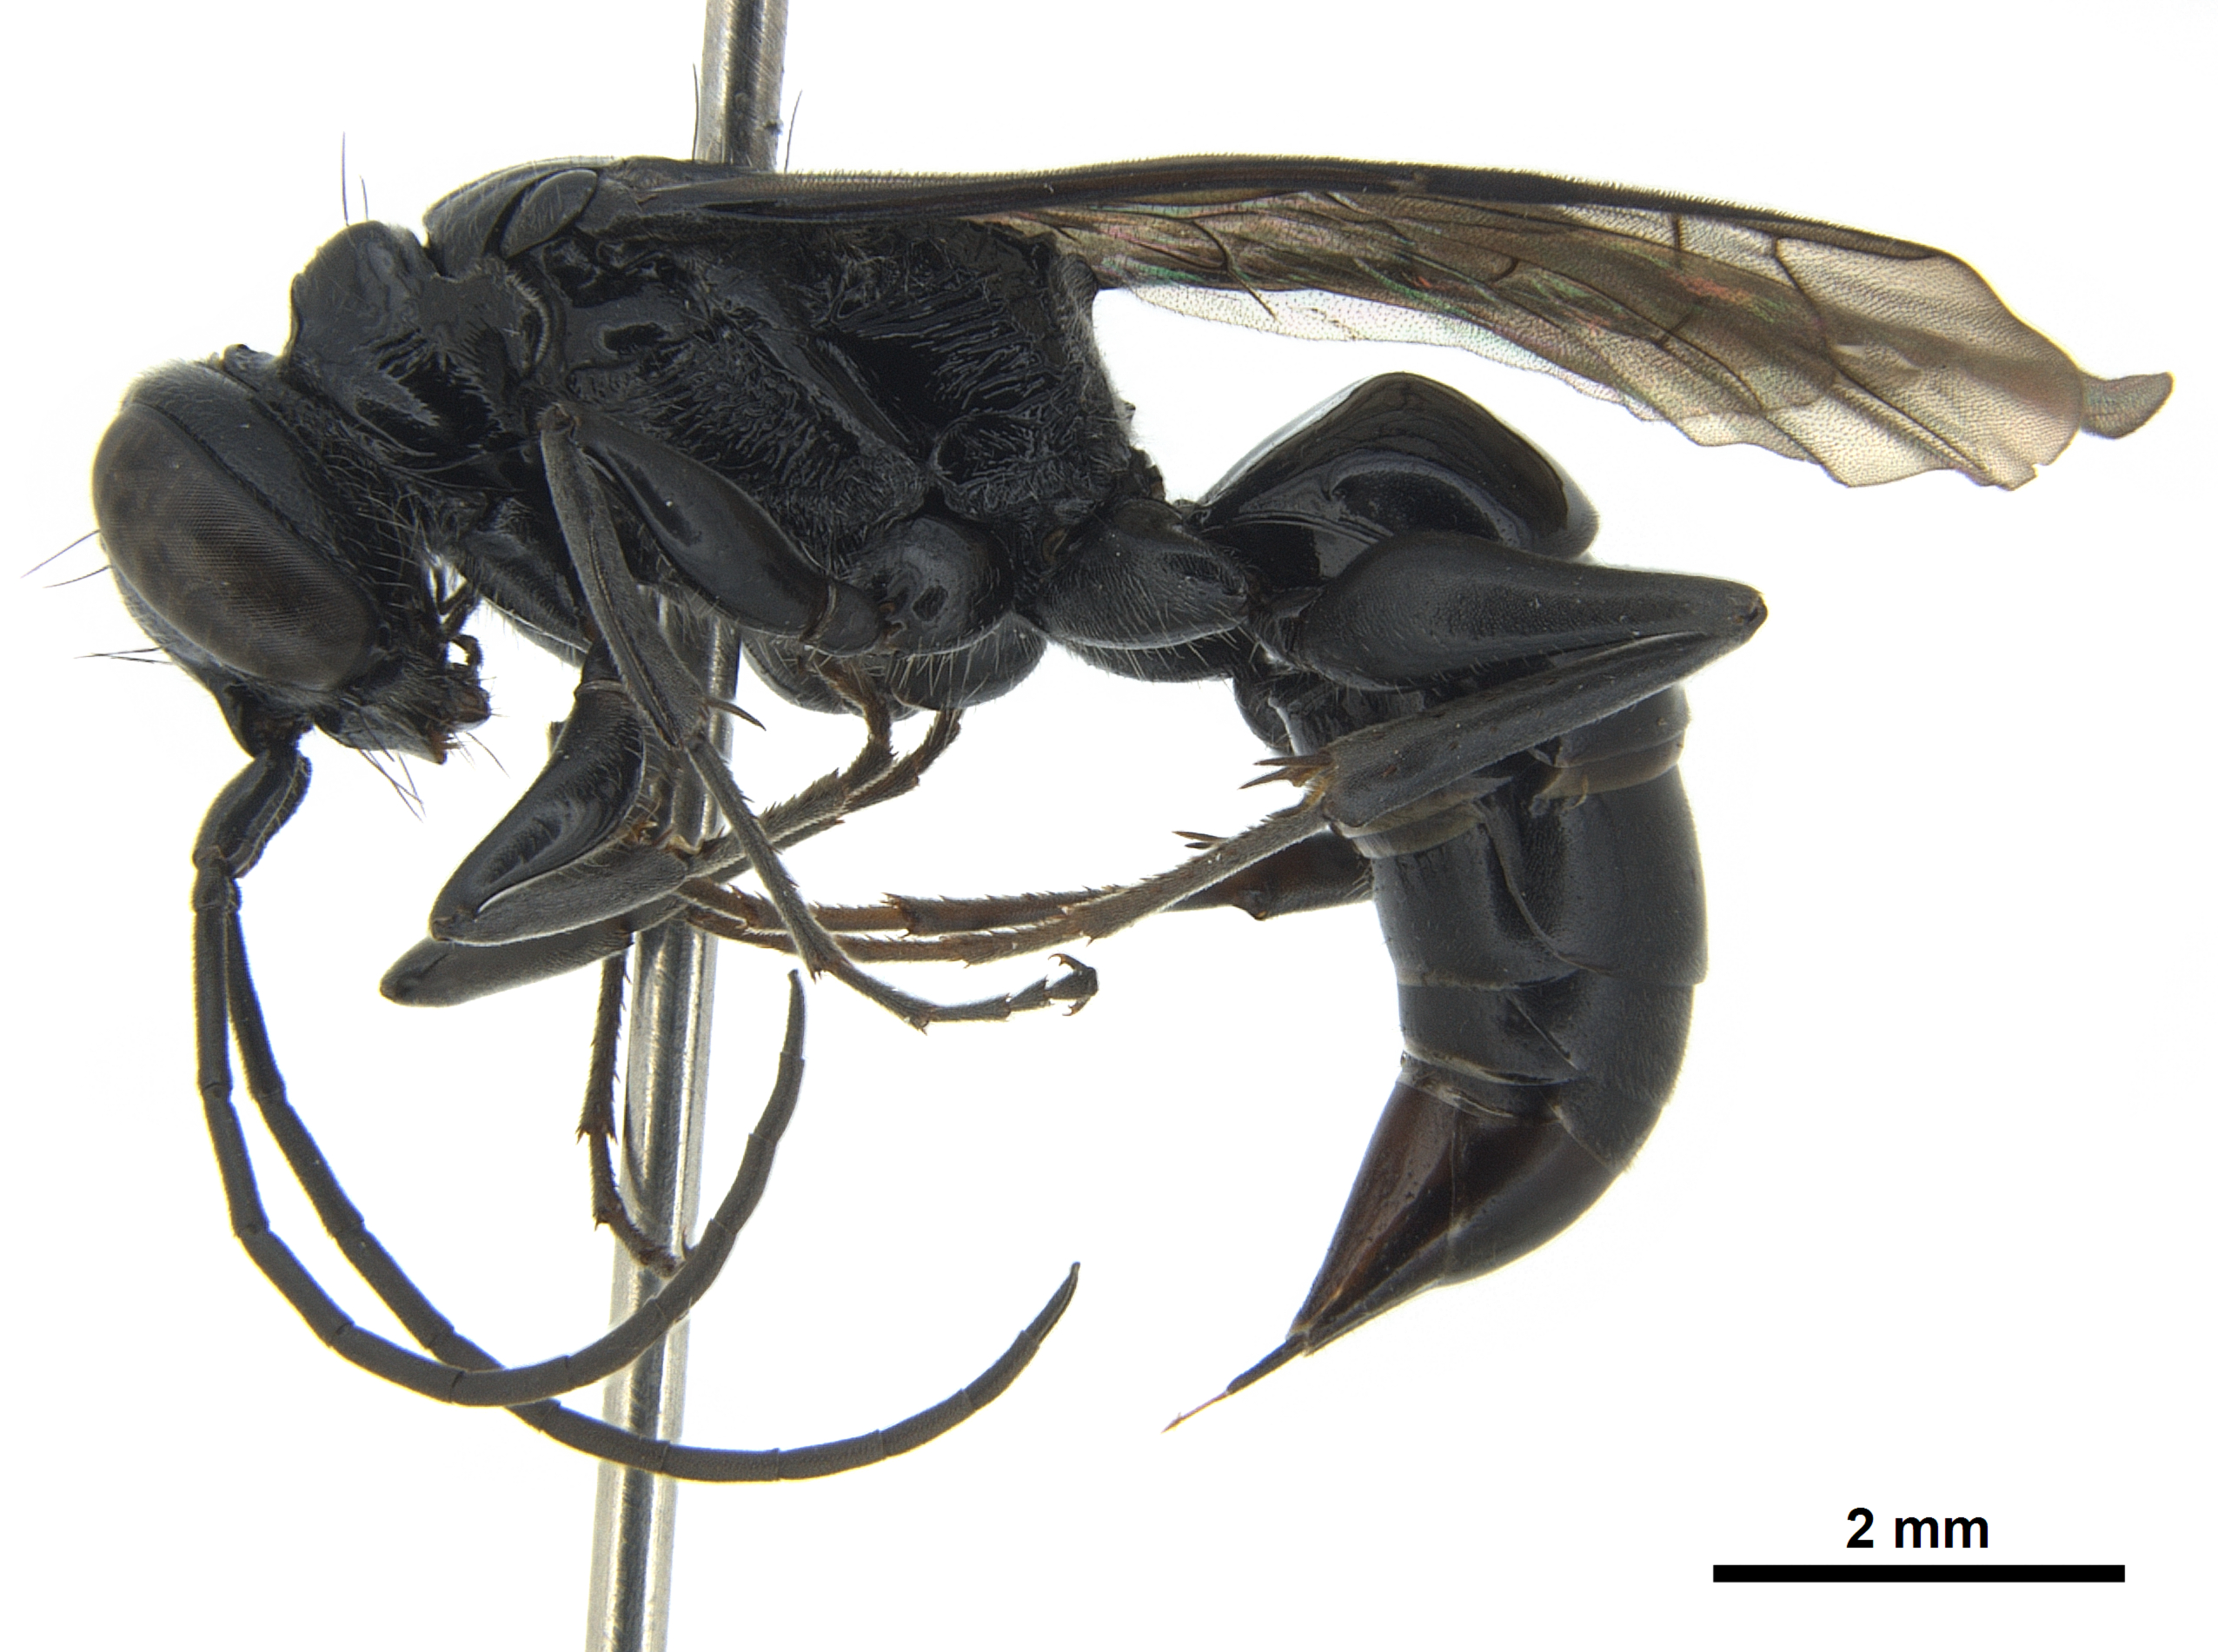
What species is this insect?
Dolichurus secundus
